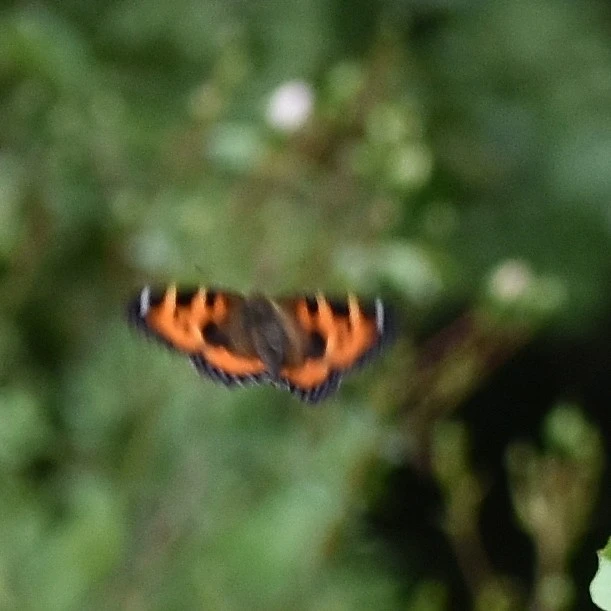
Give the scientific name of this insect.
Aglais urticae
